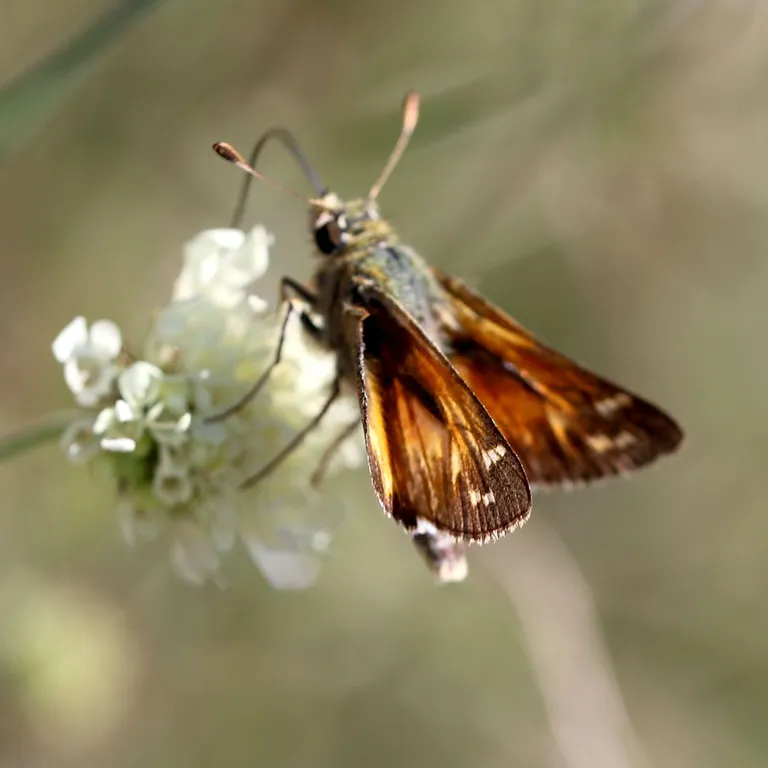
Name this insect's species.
Hesperia comma
